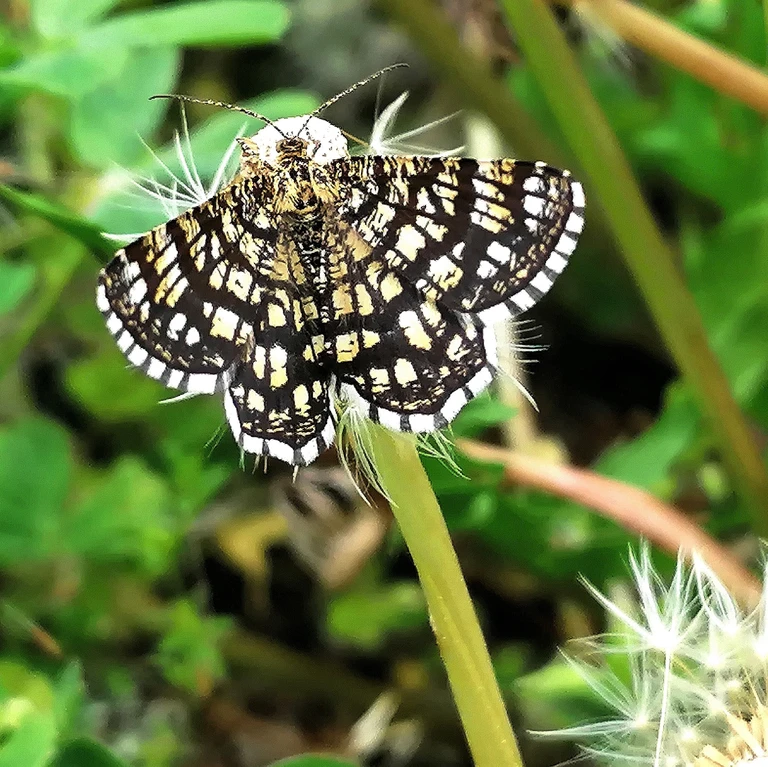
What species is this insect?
Chiasmia clathrata
